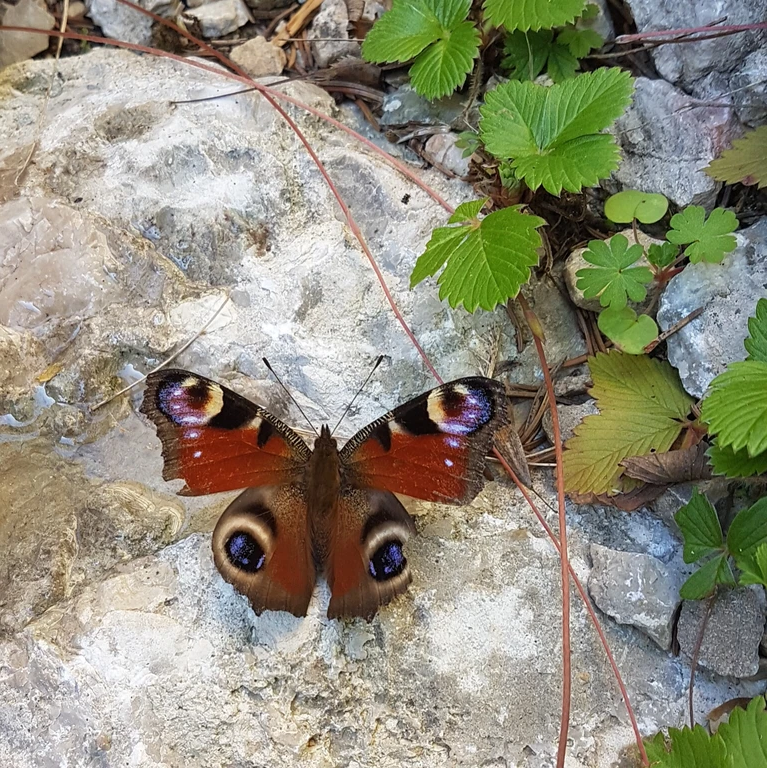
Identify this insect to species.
Aglais io
